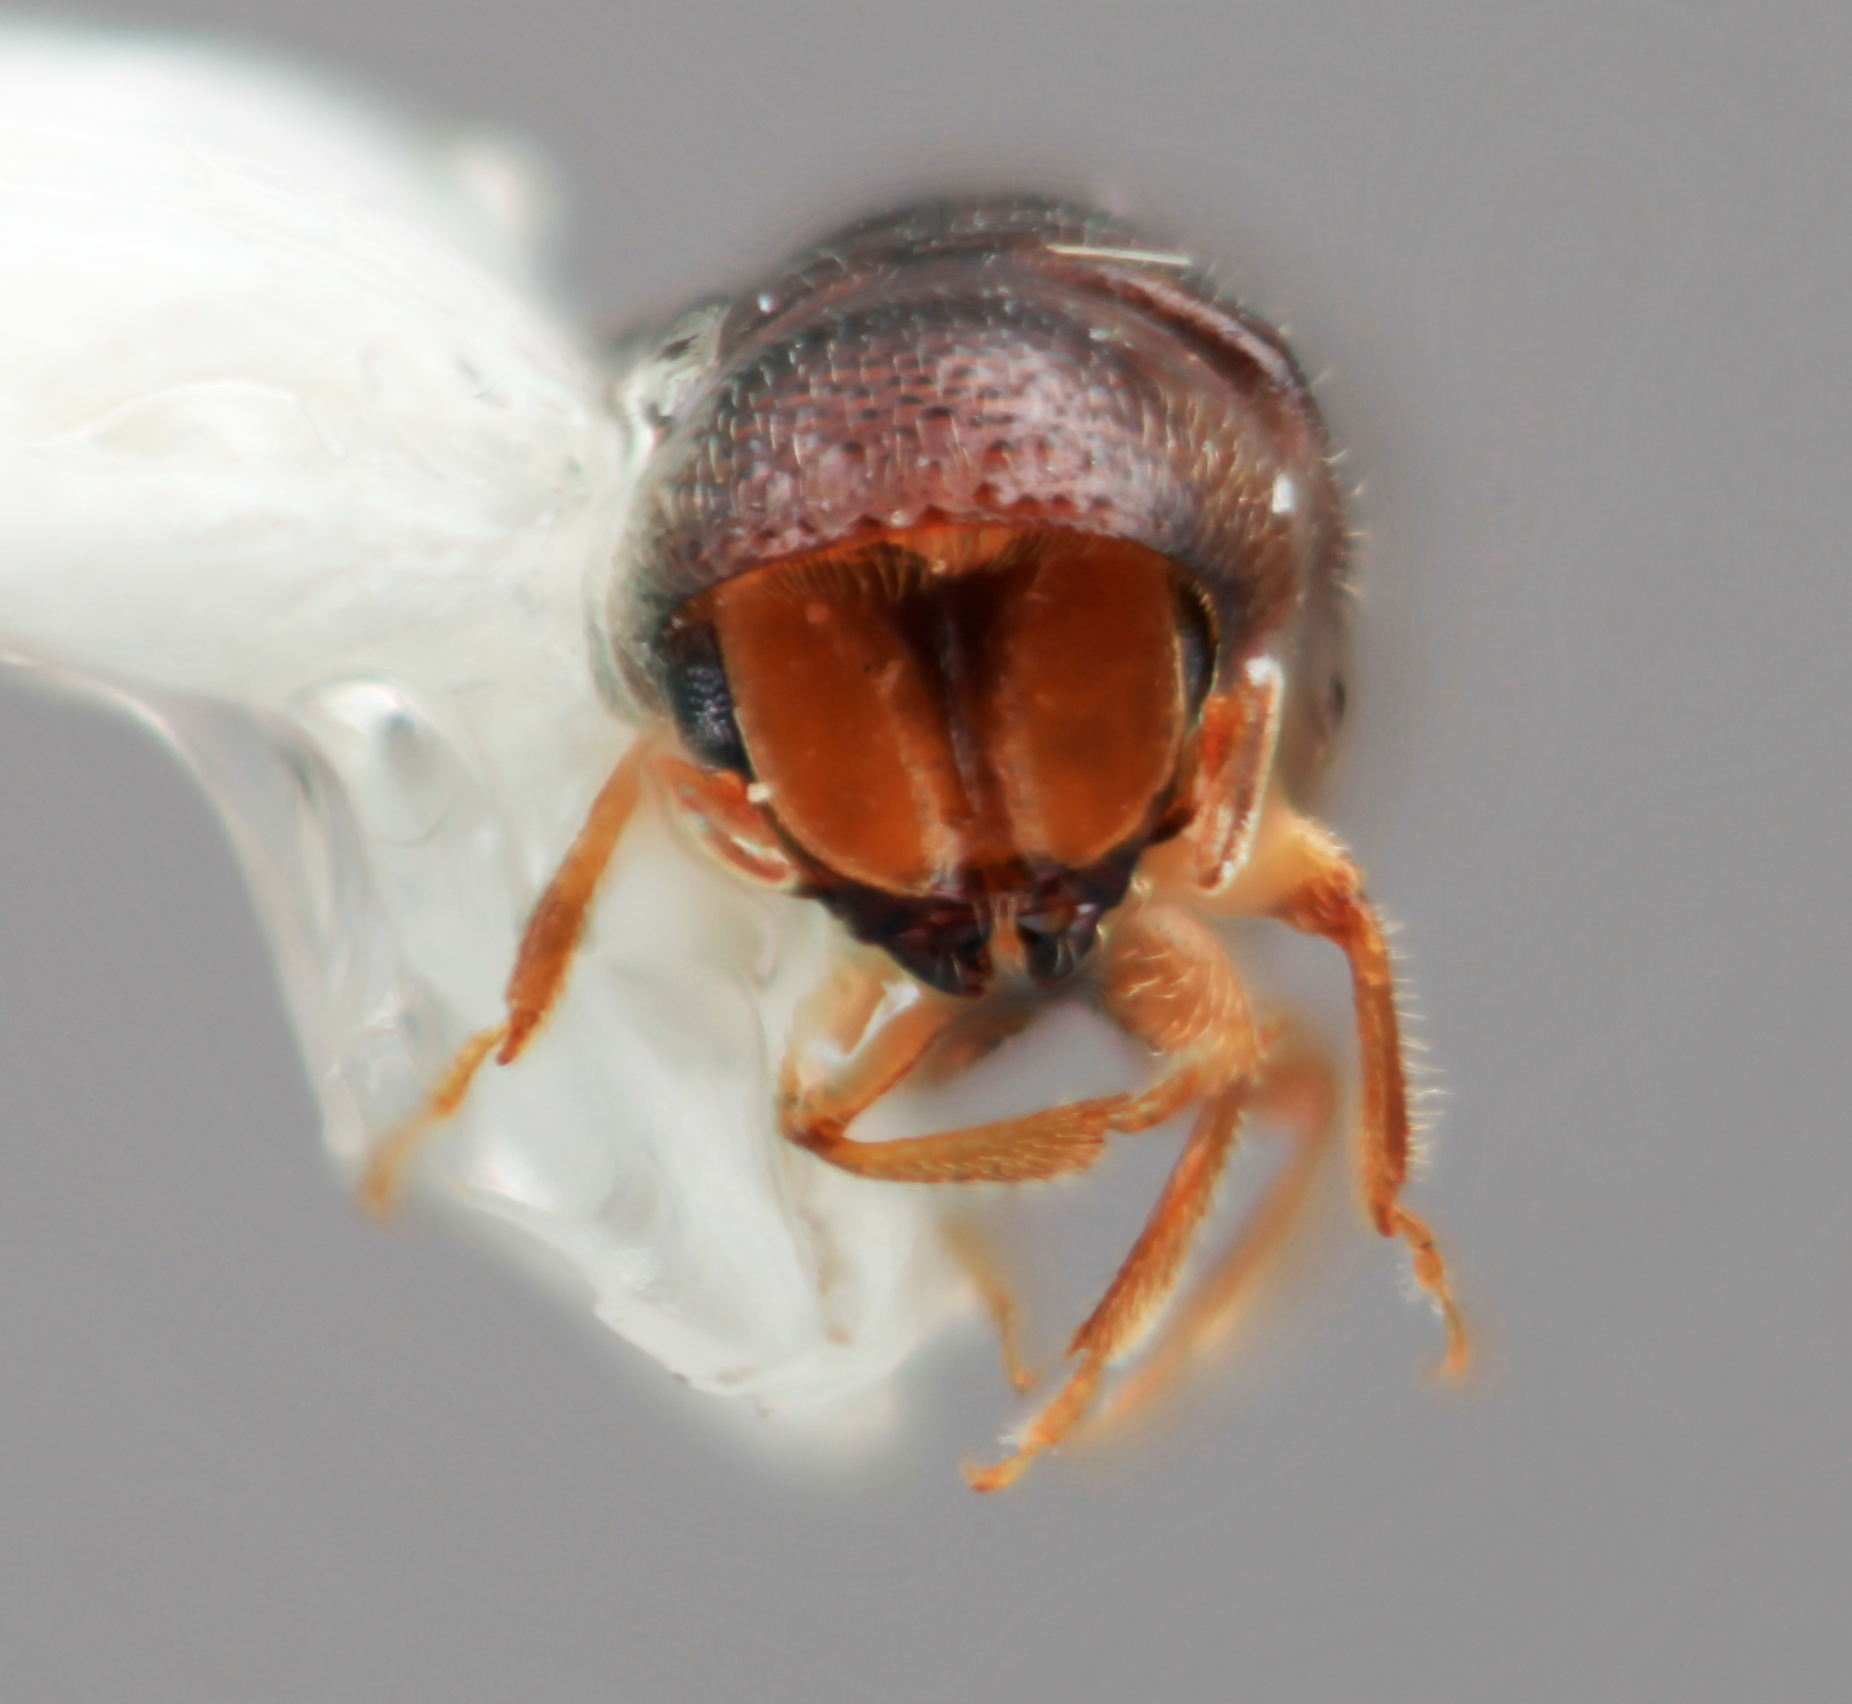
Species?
Corthylus sentosus
